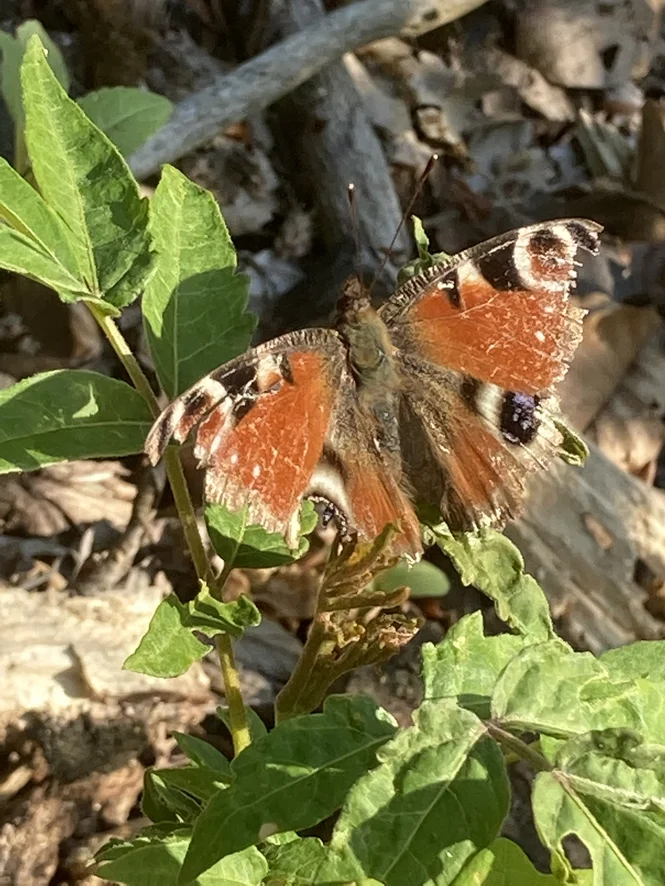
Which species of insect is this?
Aglais io
